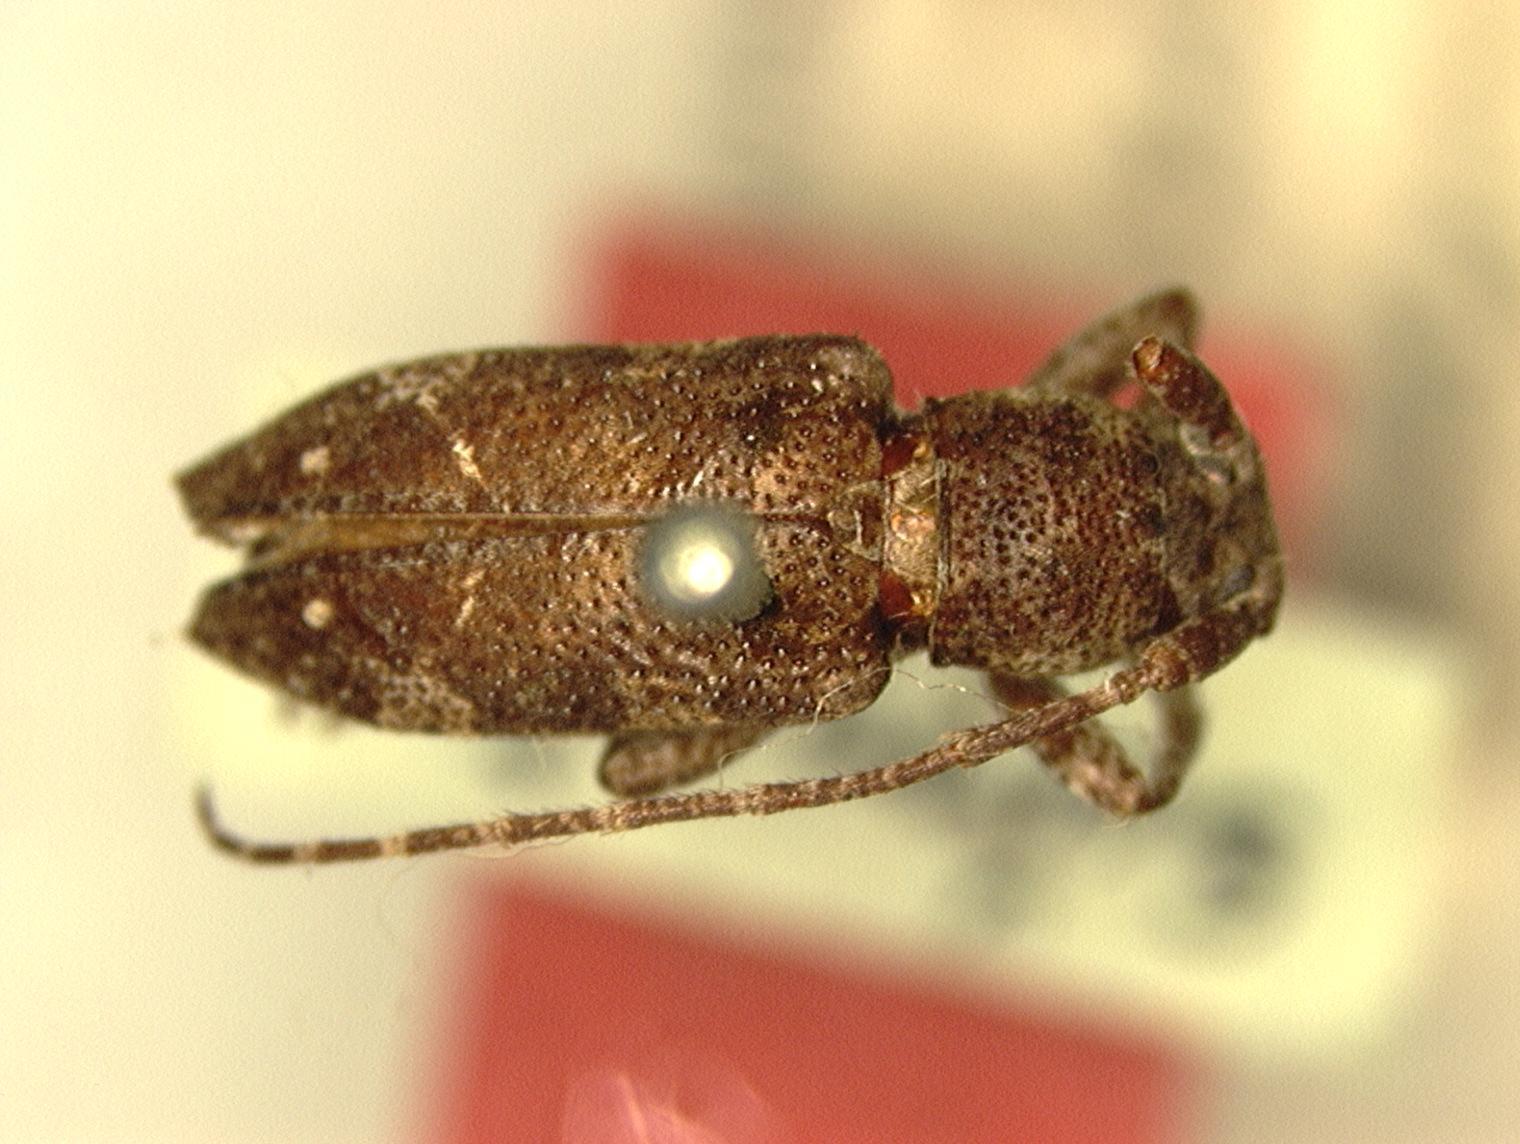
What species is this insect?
Pterolophia tubericollis
